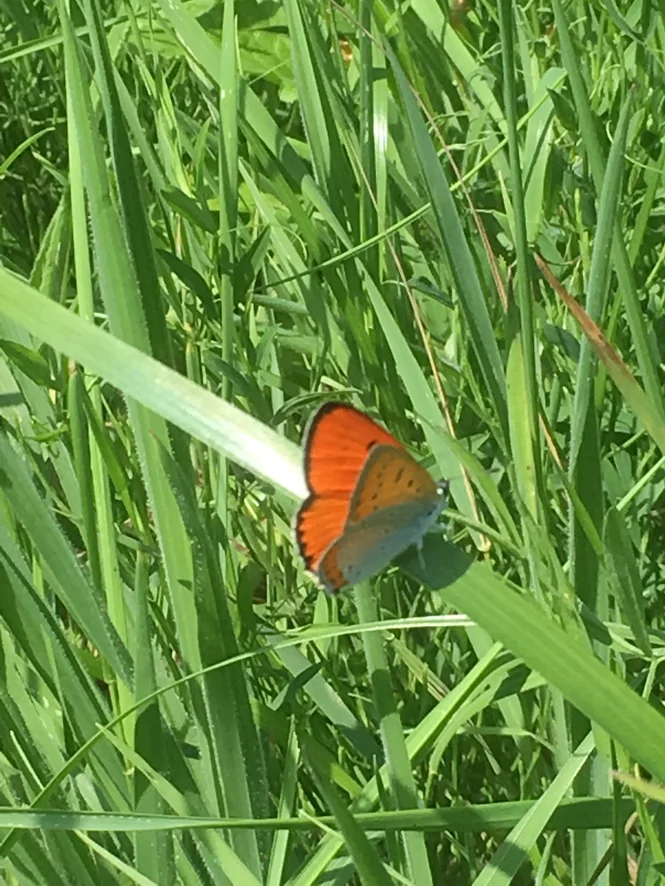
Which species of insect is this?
Lycaena dispar
